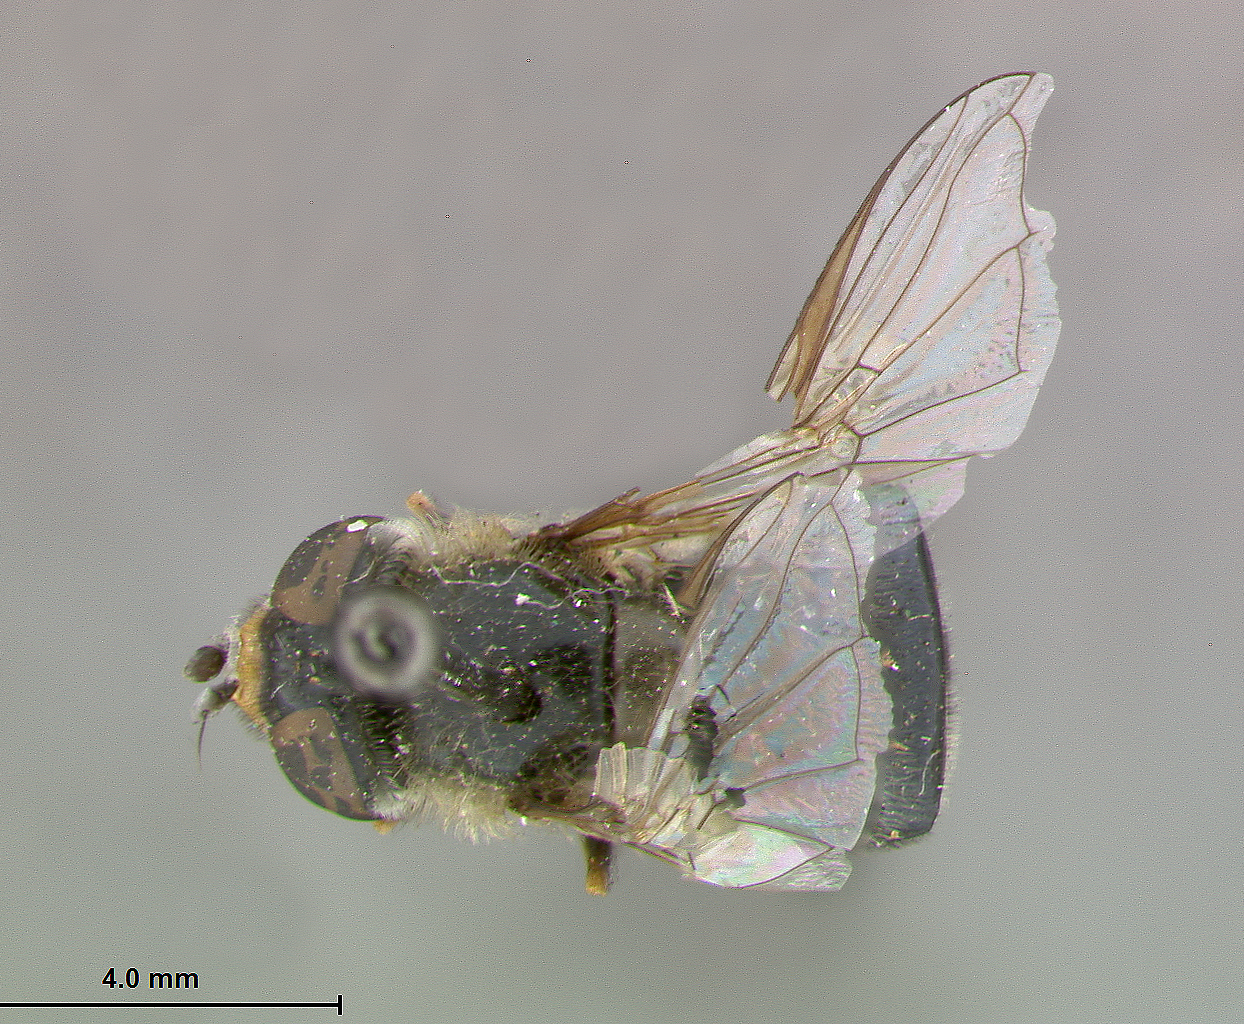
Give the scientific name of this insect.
Metasyrphus nigroventris
